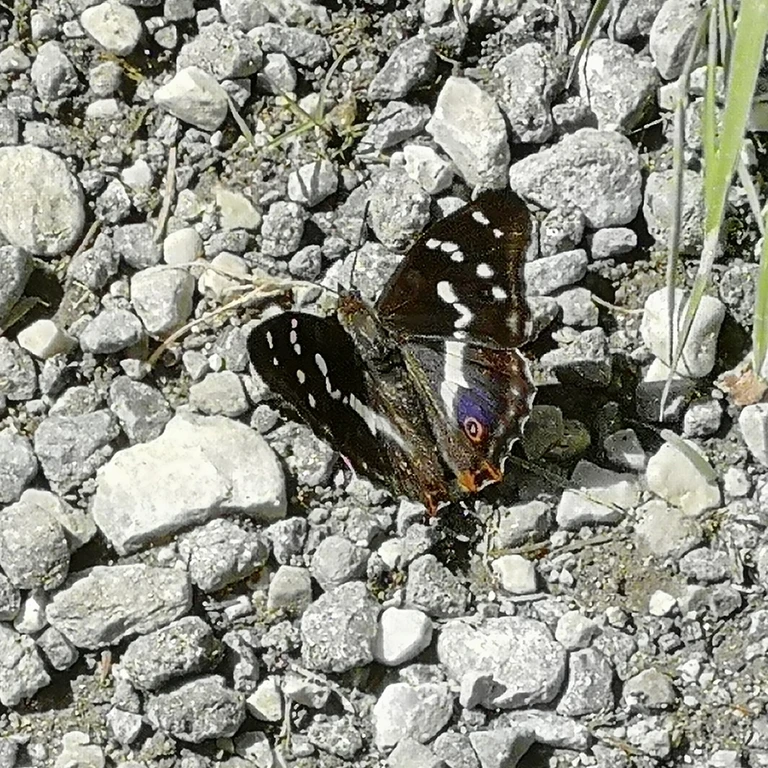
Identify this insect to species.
Apatura iris
